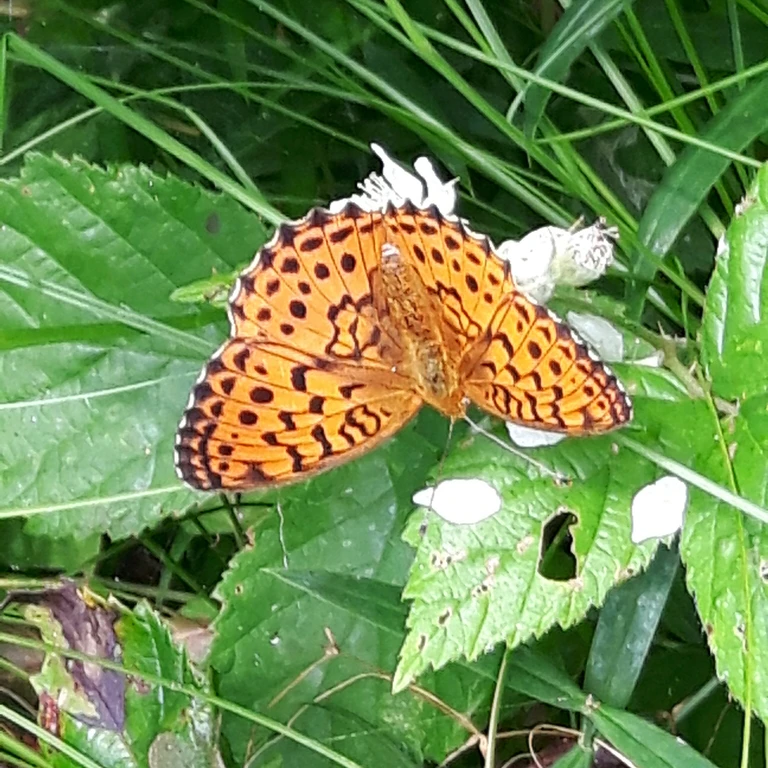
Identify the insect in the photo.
Brenthis daphne
